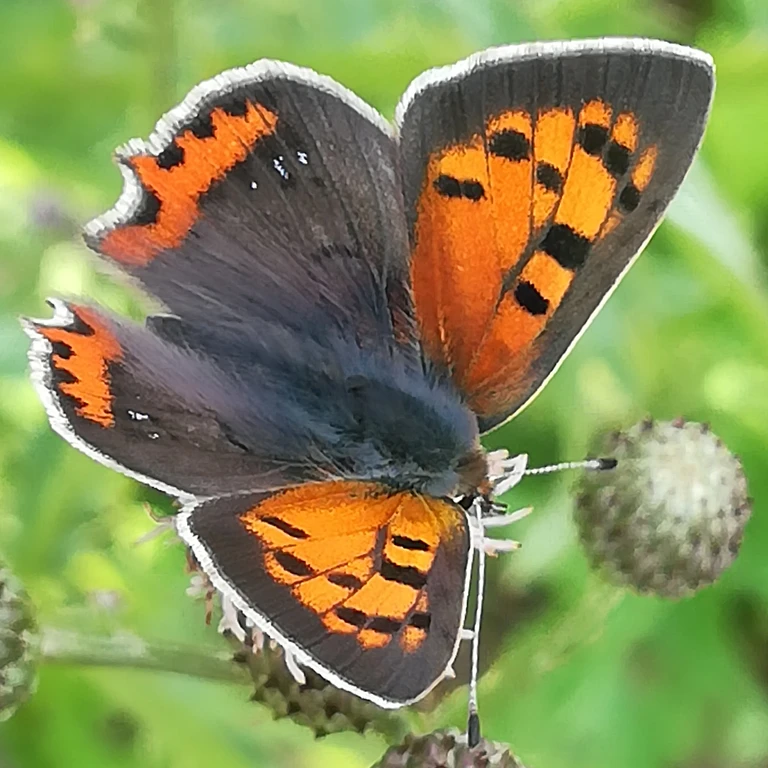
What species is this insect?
Lycaena phlaeas
